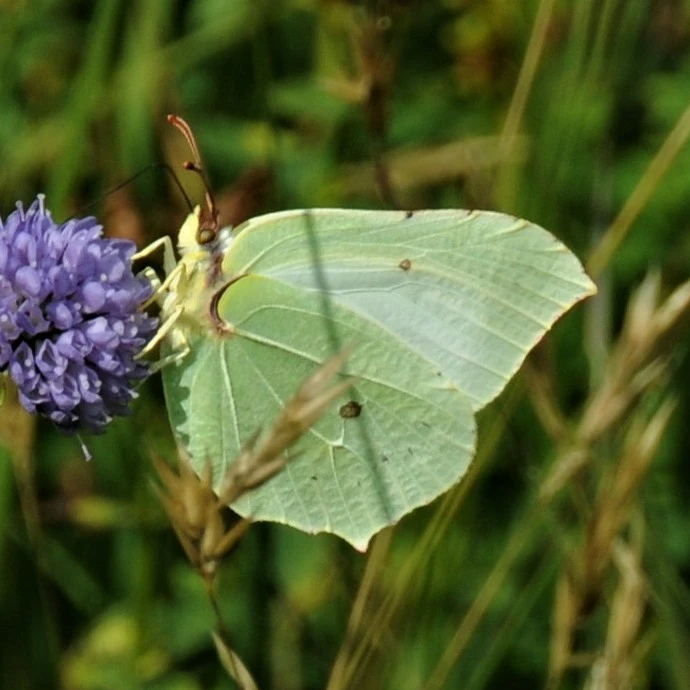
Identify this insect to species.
Gonepteryx rhamni
